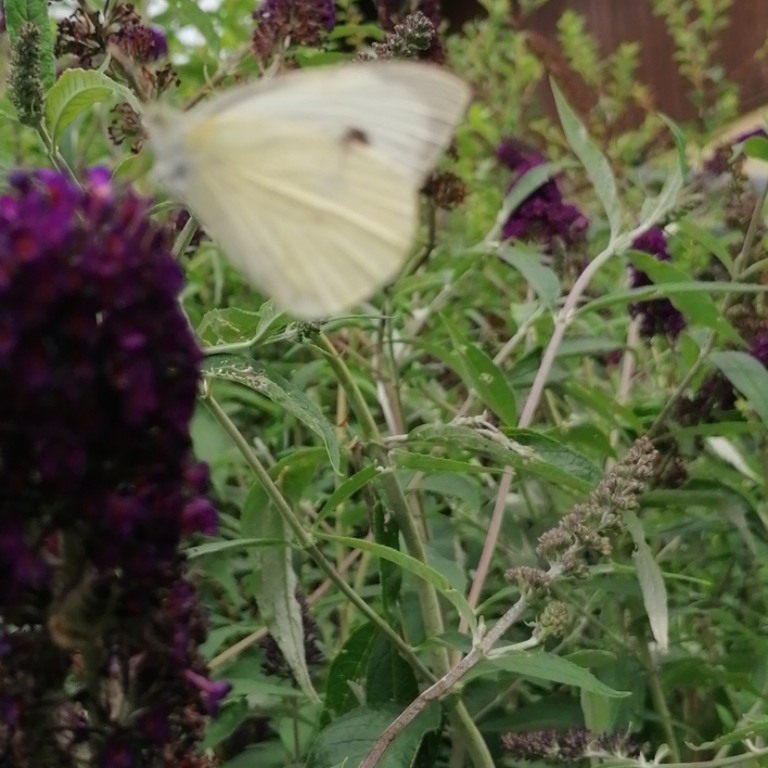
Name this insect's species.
Pieris brassicae
